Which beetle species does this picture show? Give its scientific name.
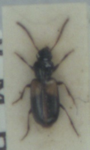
Acupalpus meridianus
